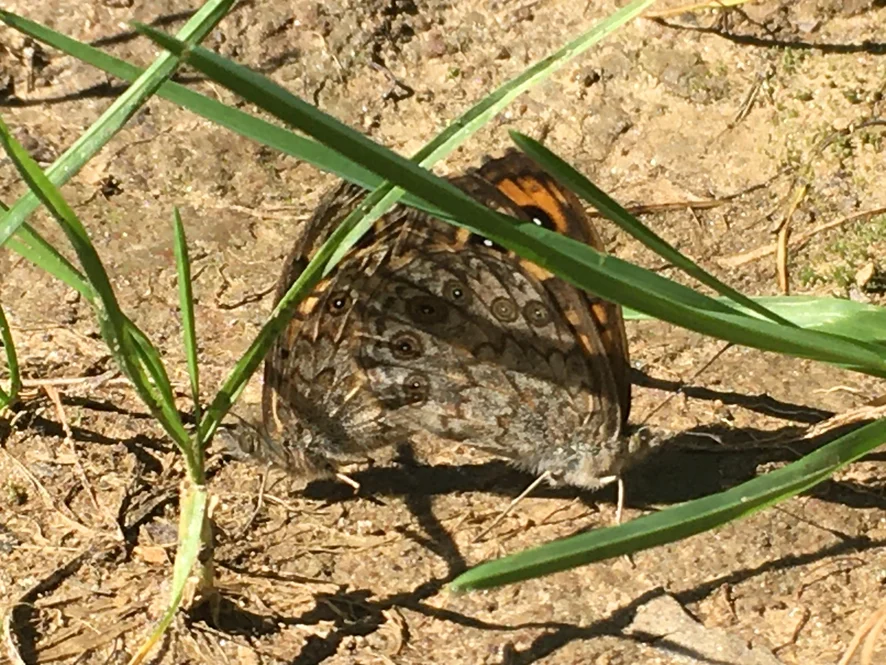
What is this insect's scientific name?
Lasiommata megera (also Pararge megera)
